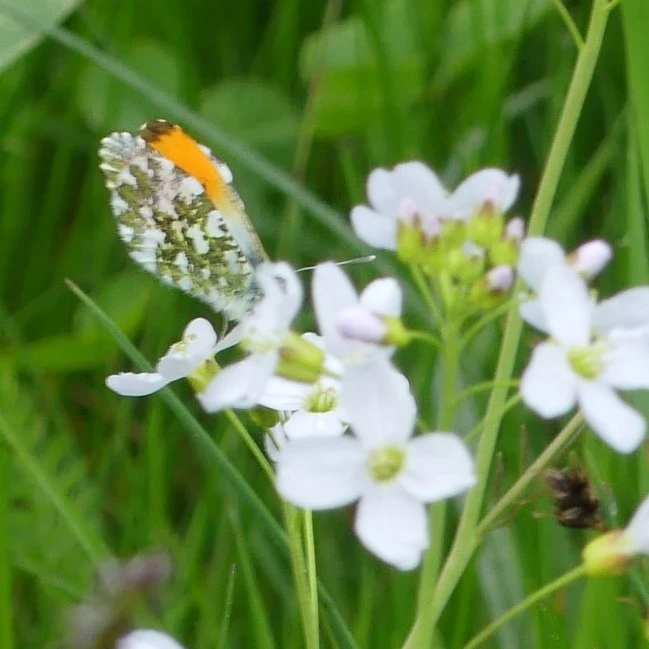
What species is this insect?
Anthocharis cardamines
